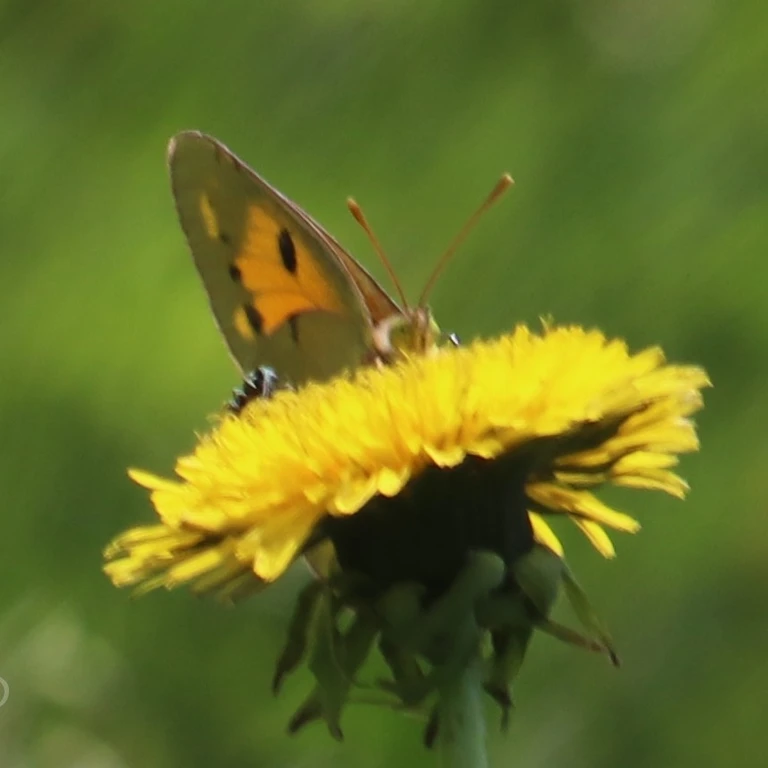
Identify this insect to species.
Colias croceus
